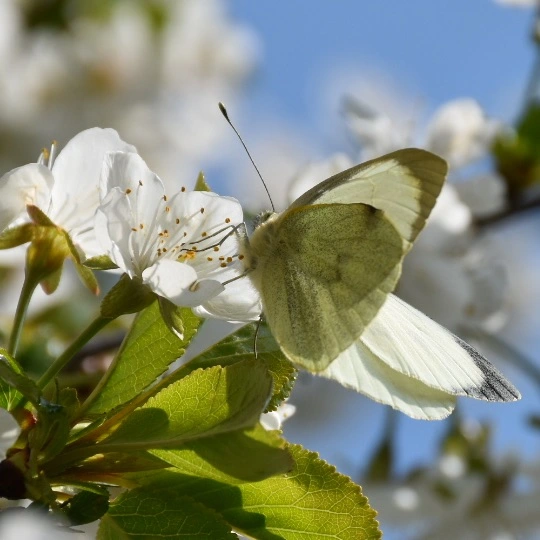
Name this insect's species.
Pieris brassicae
